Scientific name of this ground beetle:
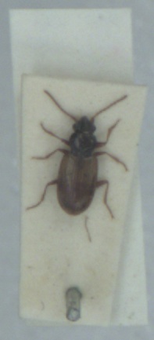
Bembidion ephippium
